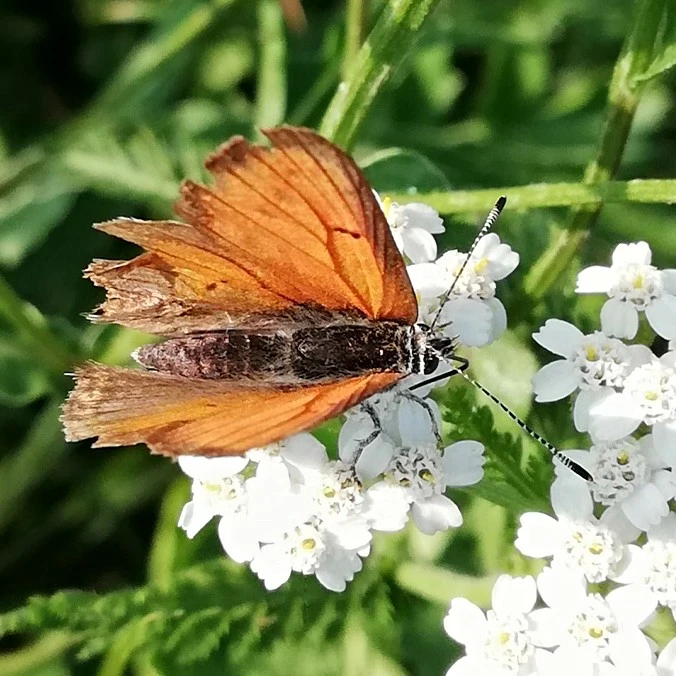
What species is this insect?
Lycaena hippothoe (also Palaeochrysophanus hippothoe)
